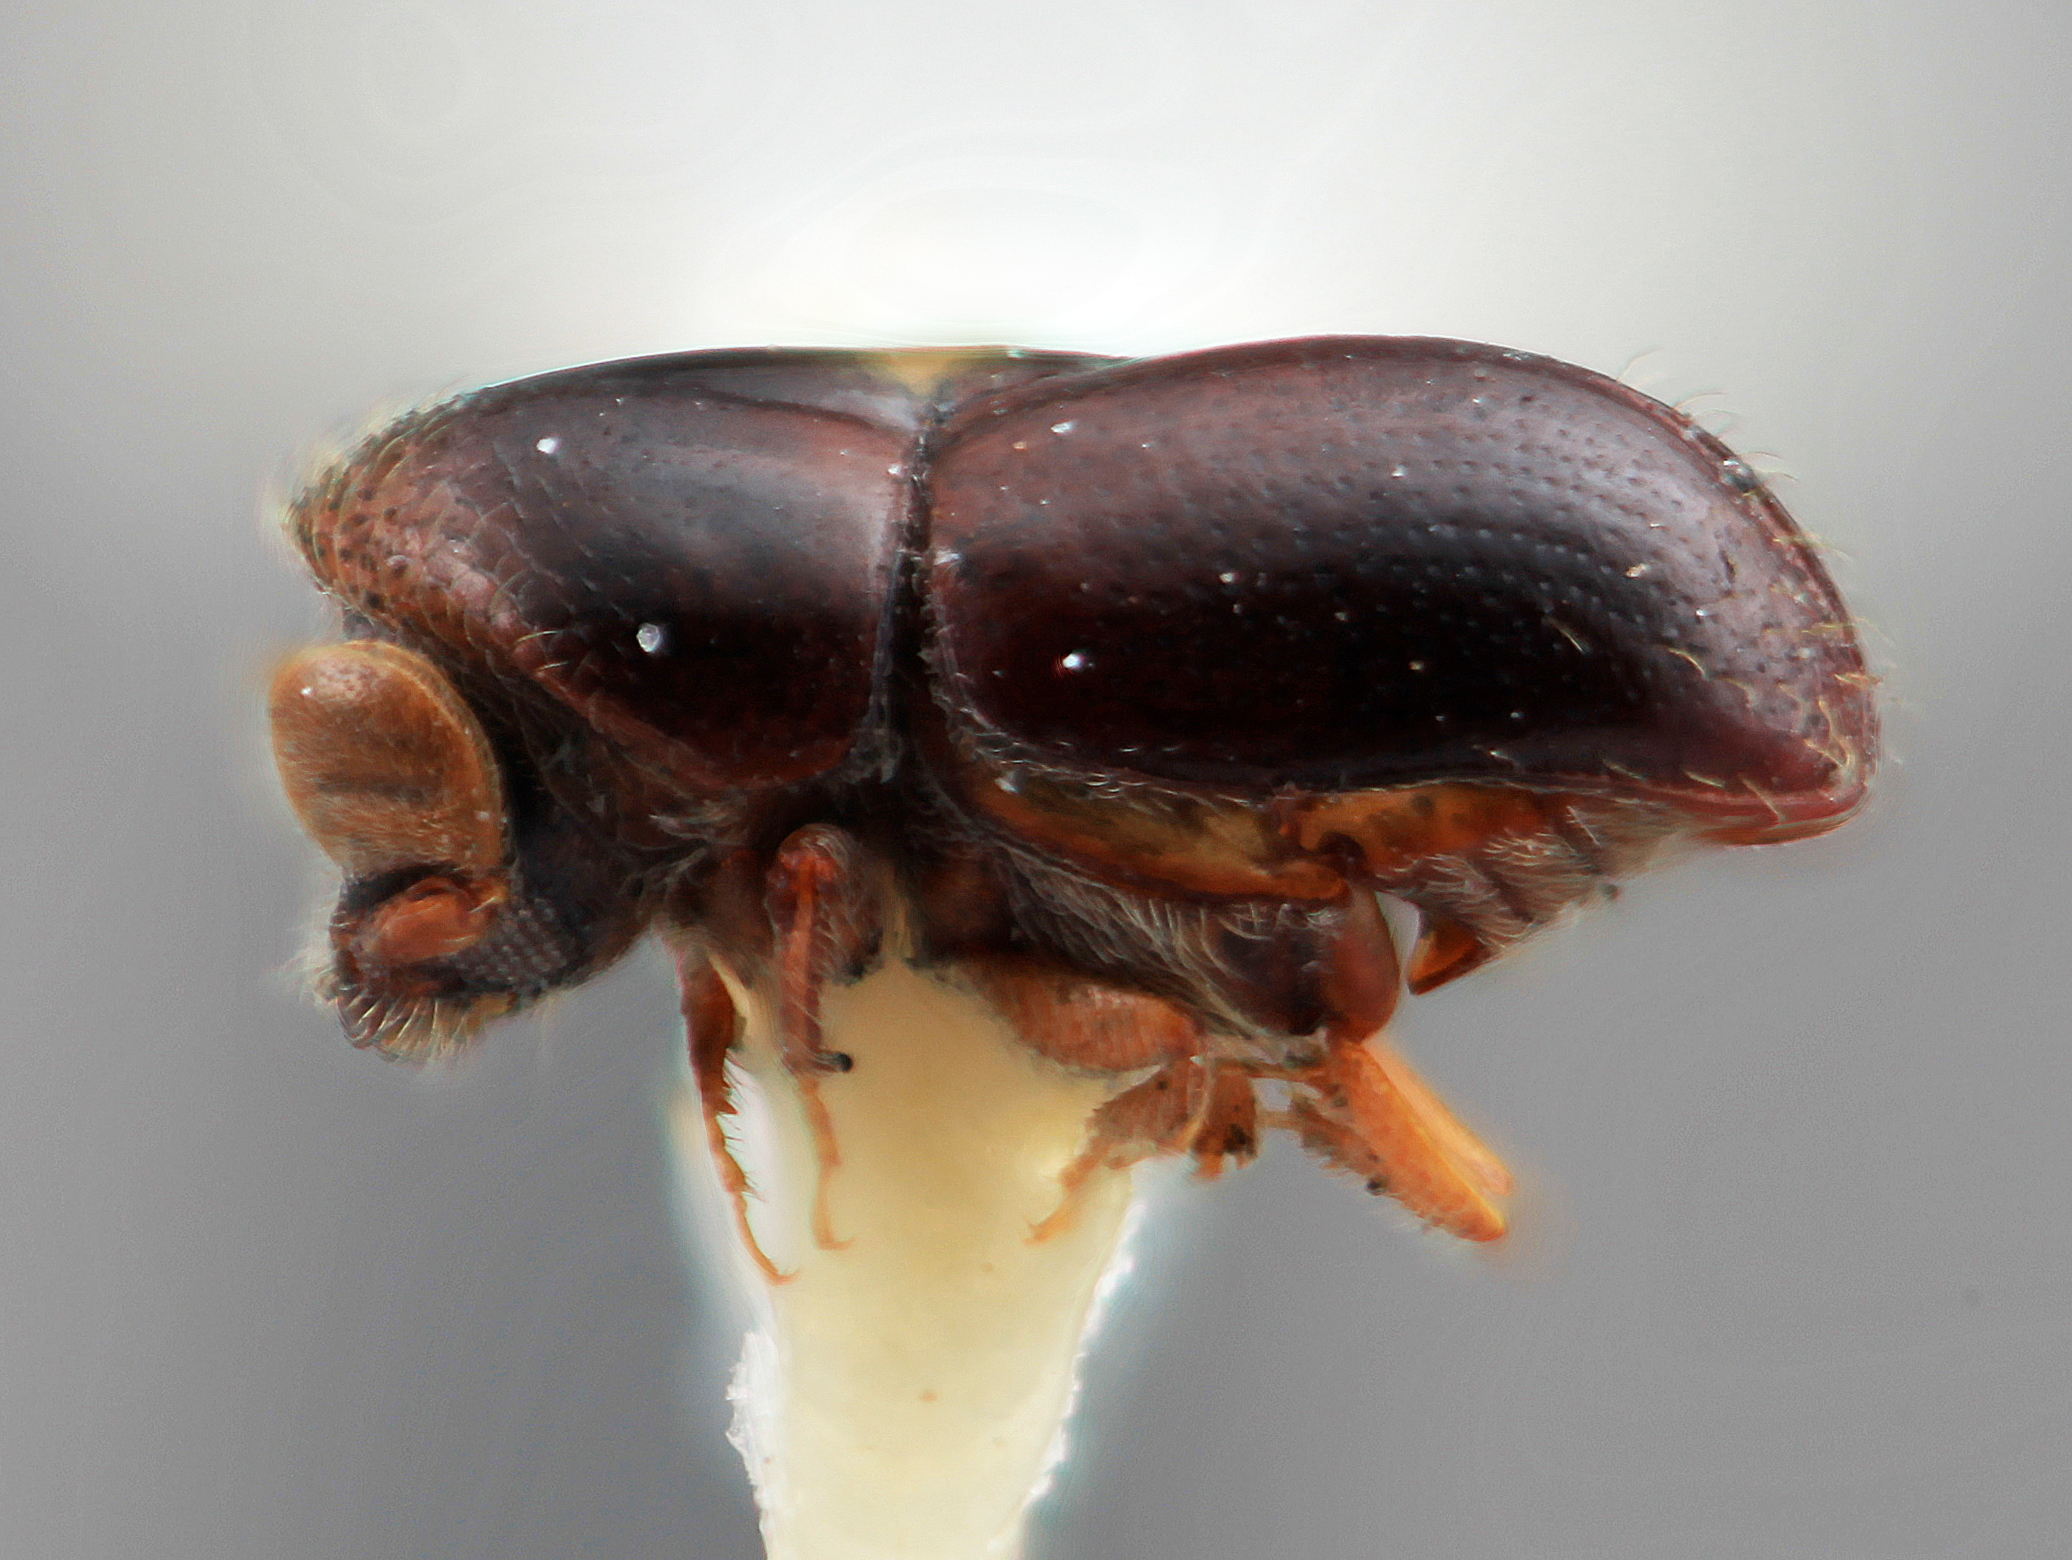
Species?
Corthylus pseudovillus
